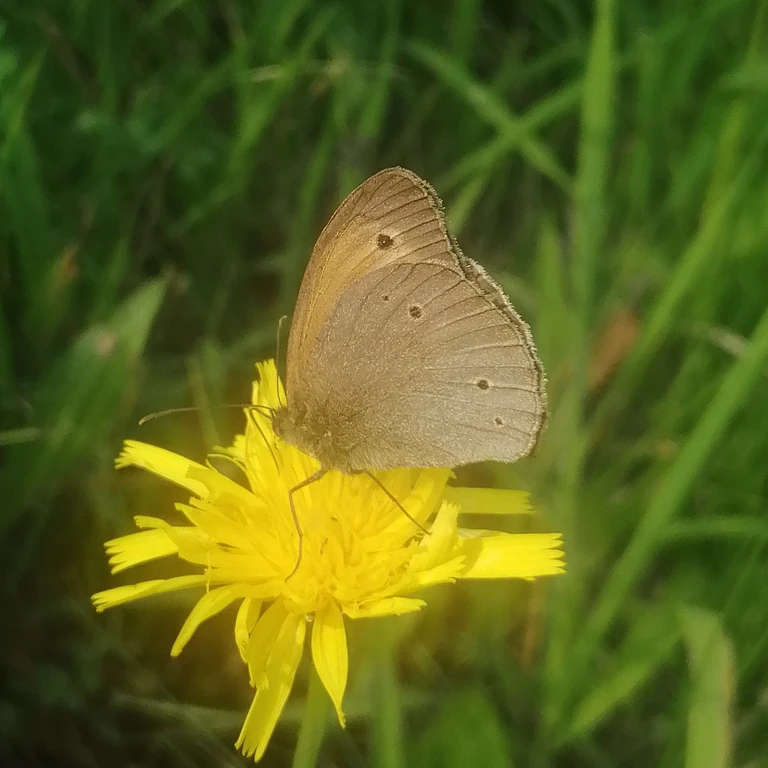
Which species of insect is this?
Maniola jurtina
